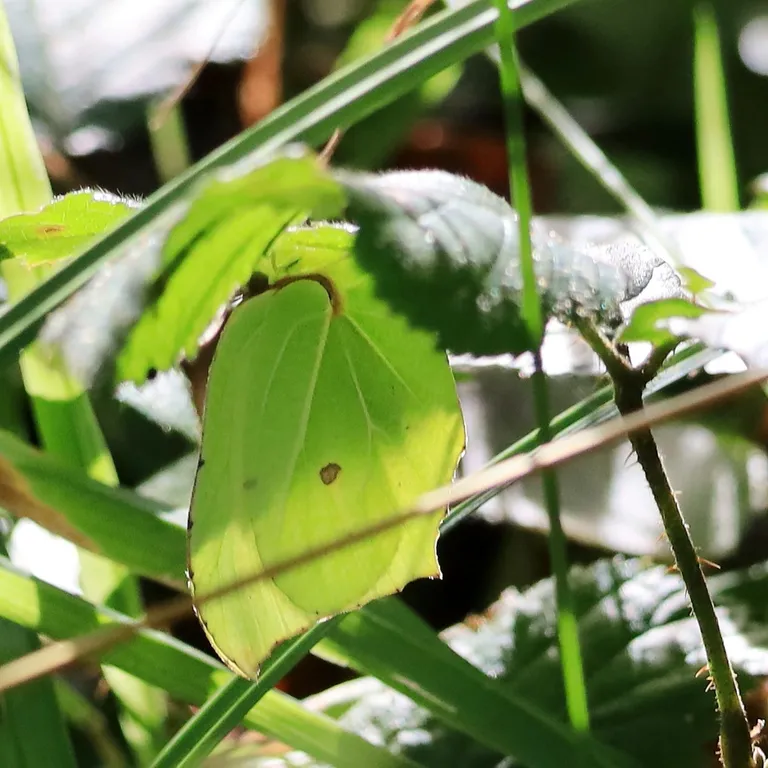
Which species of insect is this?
Gonepteryx rhamni
